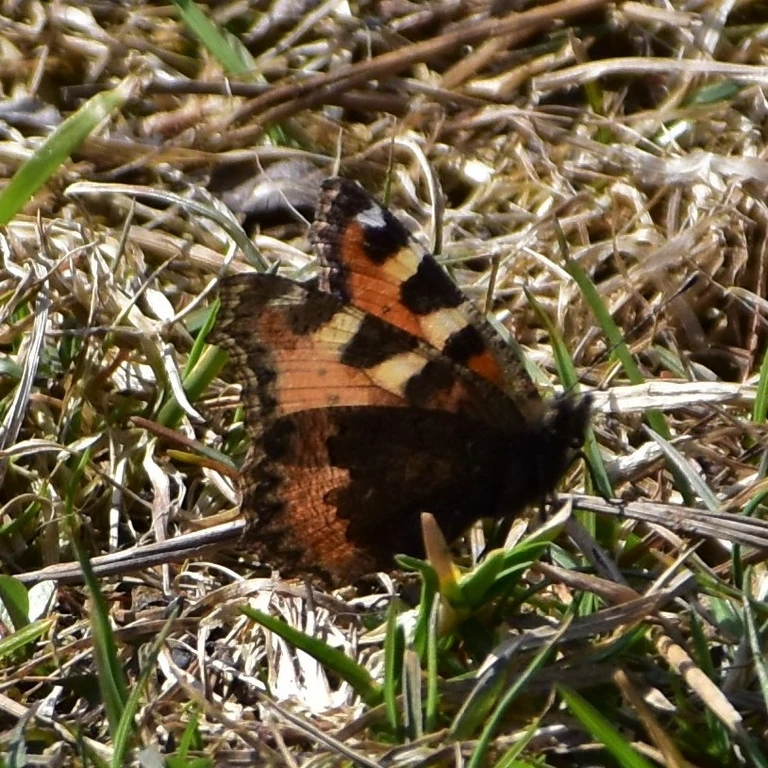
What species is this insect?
Aglais urticae
